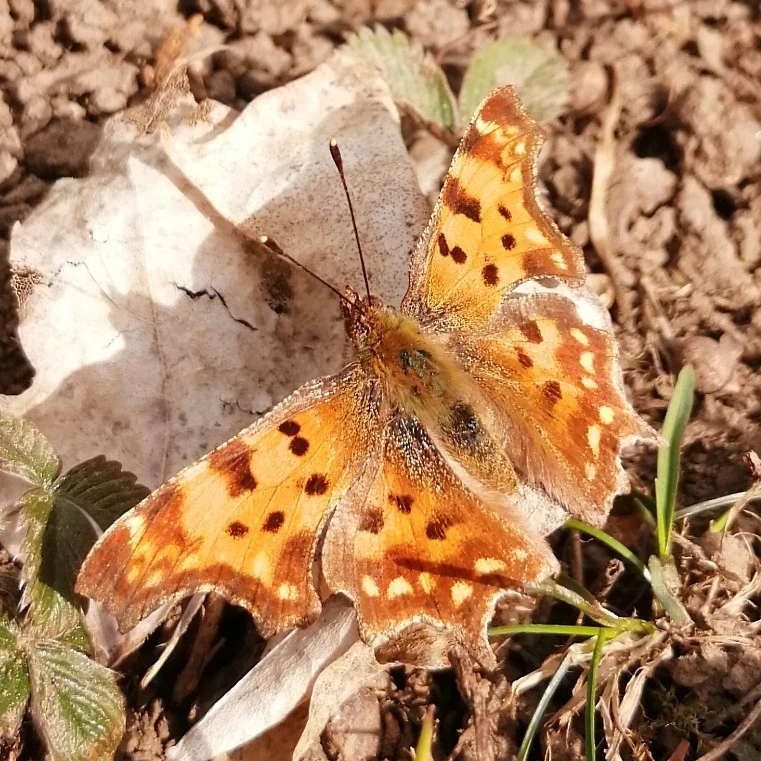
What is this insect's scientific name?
Polygonia c-album
